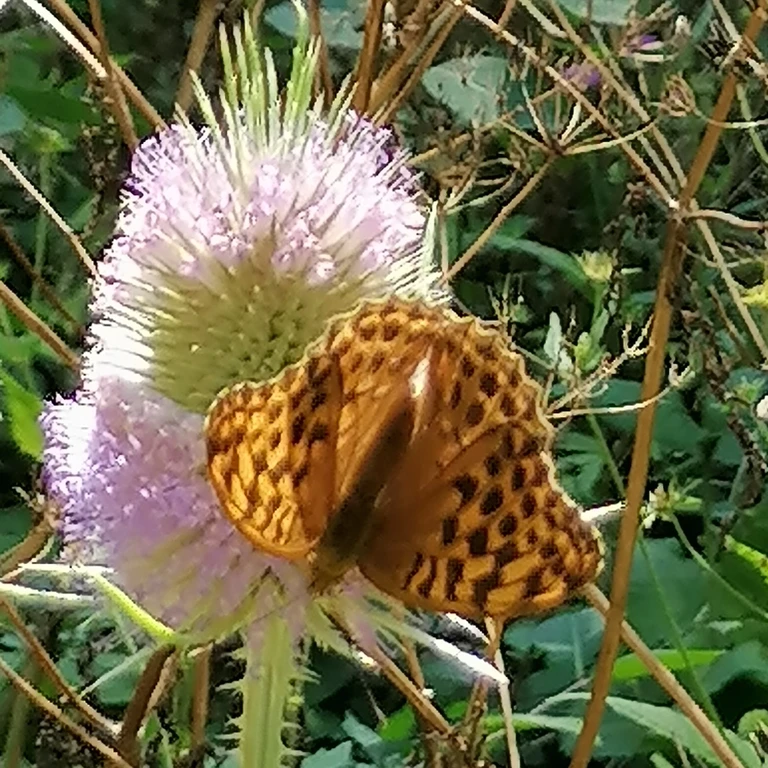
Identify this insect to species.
Argynnis paphia
